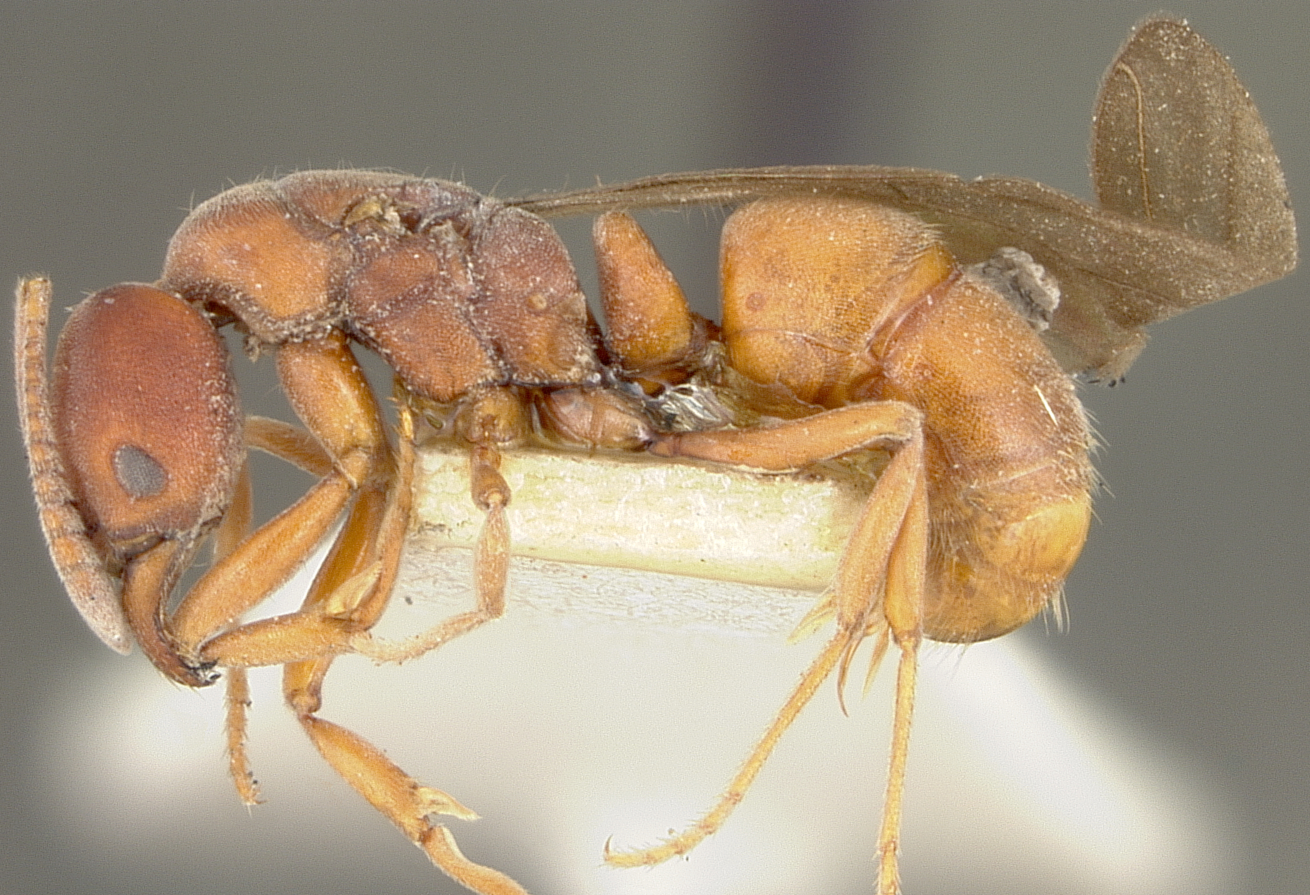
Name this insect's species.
Ponera turaga
